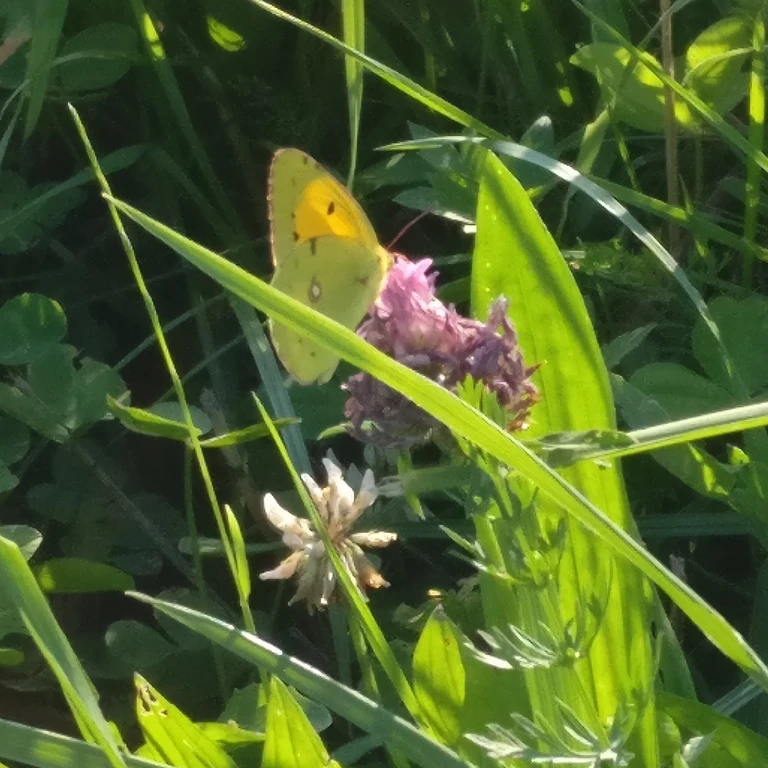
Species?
Colias croceus
